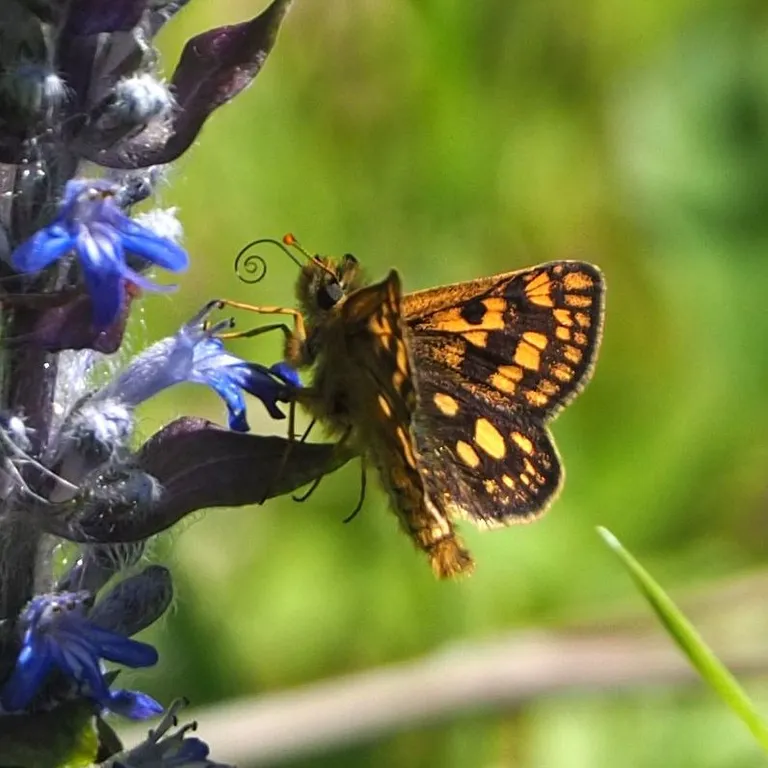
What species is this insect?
Carterocephalus palaemon
